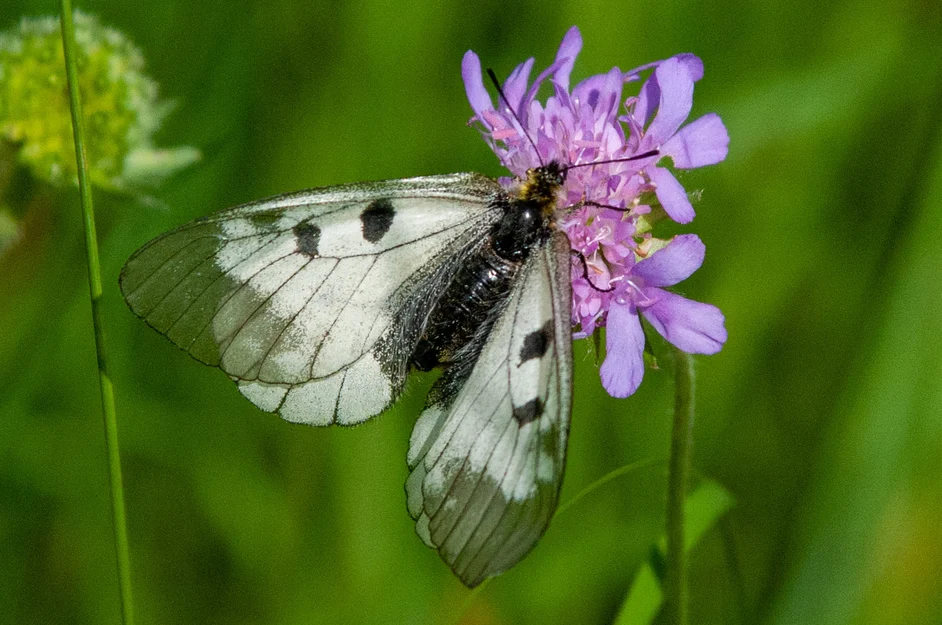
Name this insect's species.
Parnassius mnemosyne
